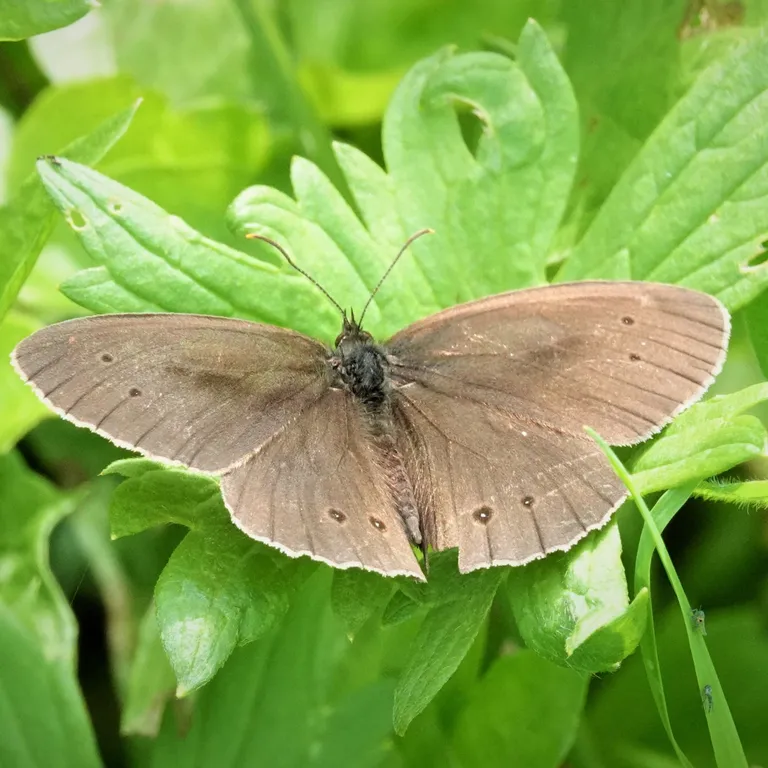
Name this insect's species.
Aphantopus hyperantus
